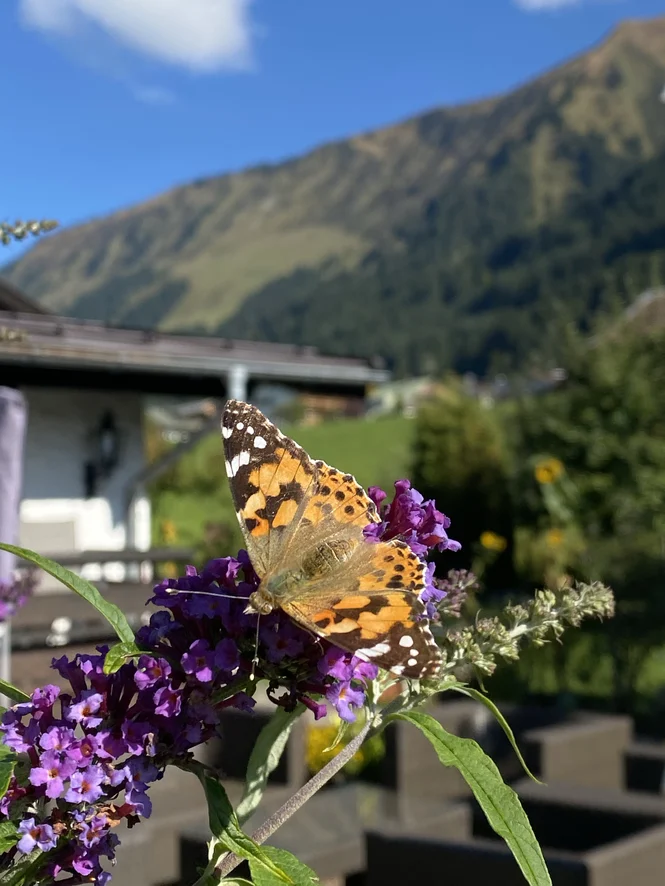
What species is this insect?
Vanessa cardui
